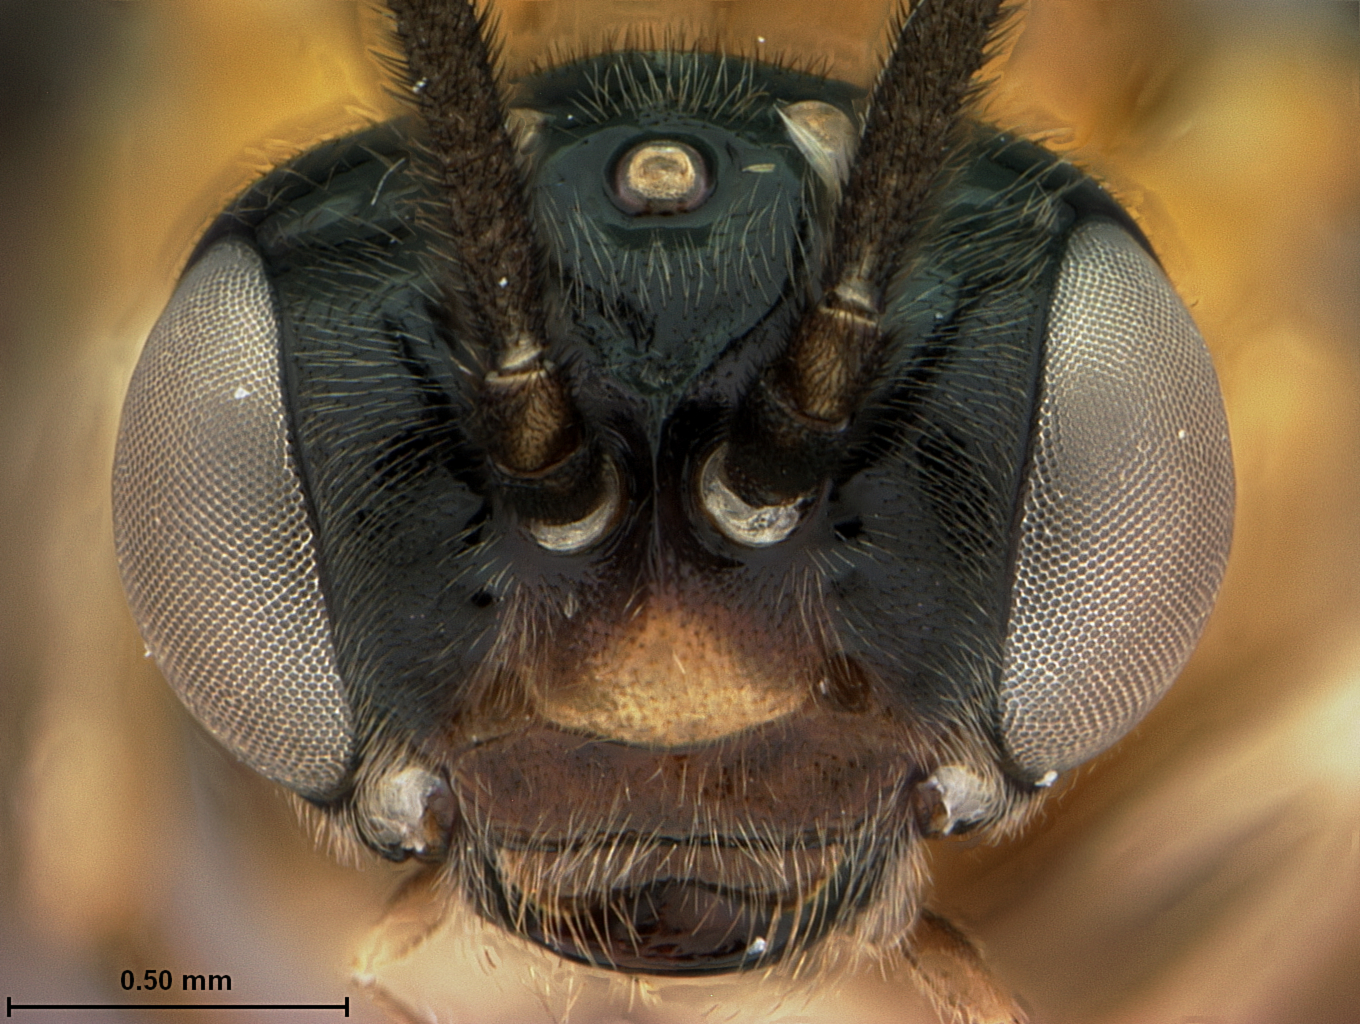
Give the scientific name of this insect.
Sphacophilus madunus
